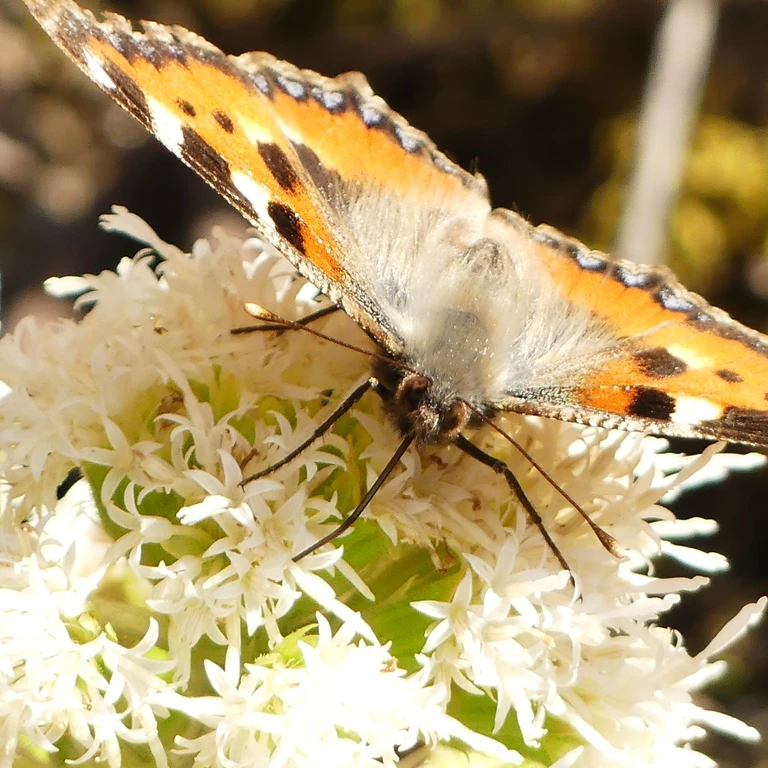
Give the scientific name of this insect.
Aglais urticae
